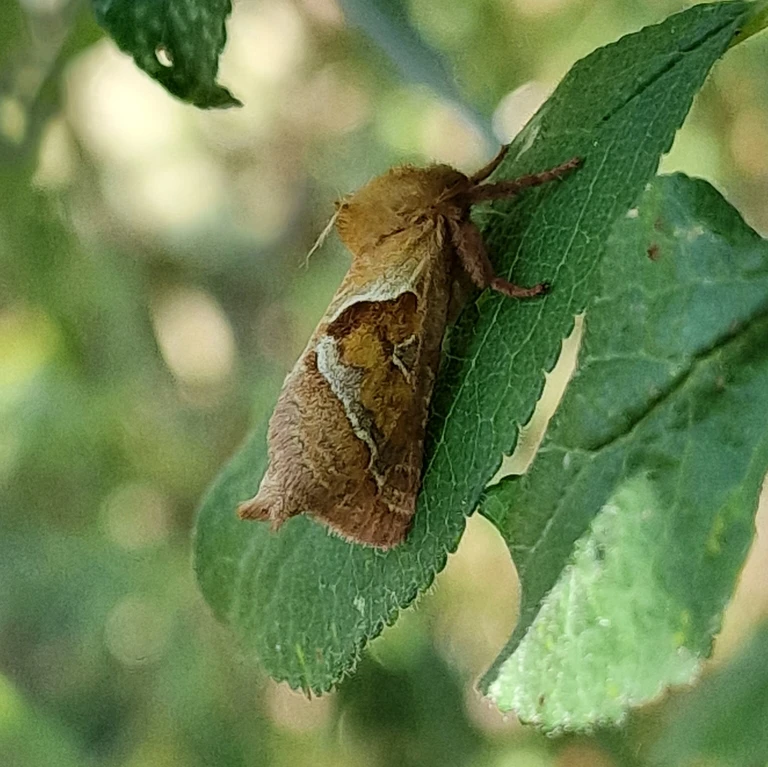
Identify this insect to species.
Triodia sylvina
